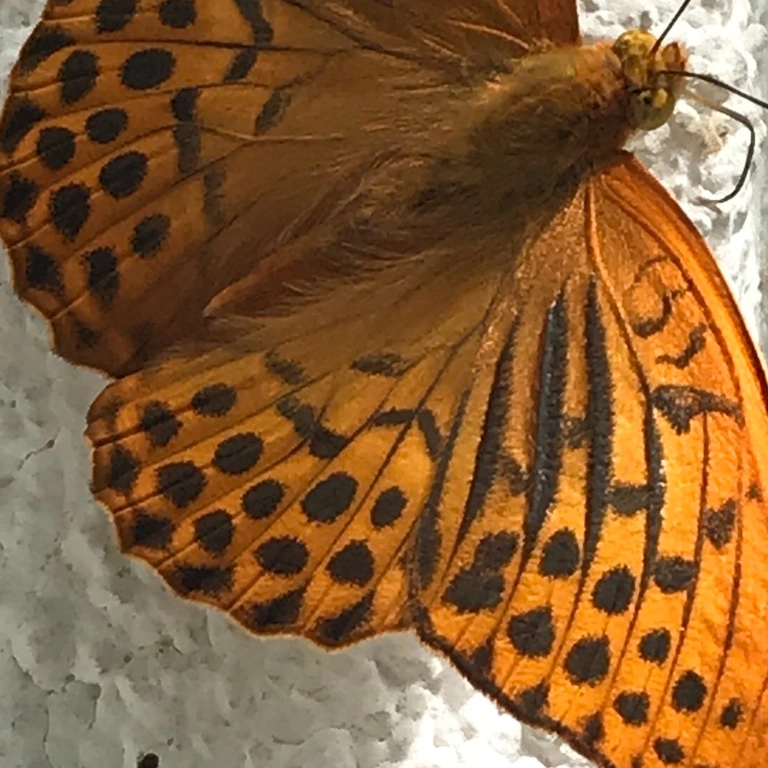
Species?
Argynnis paphia
